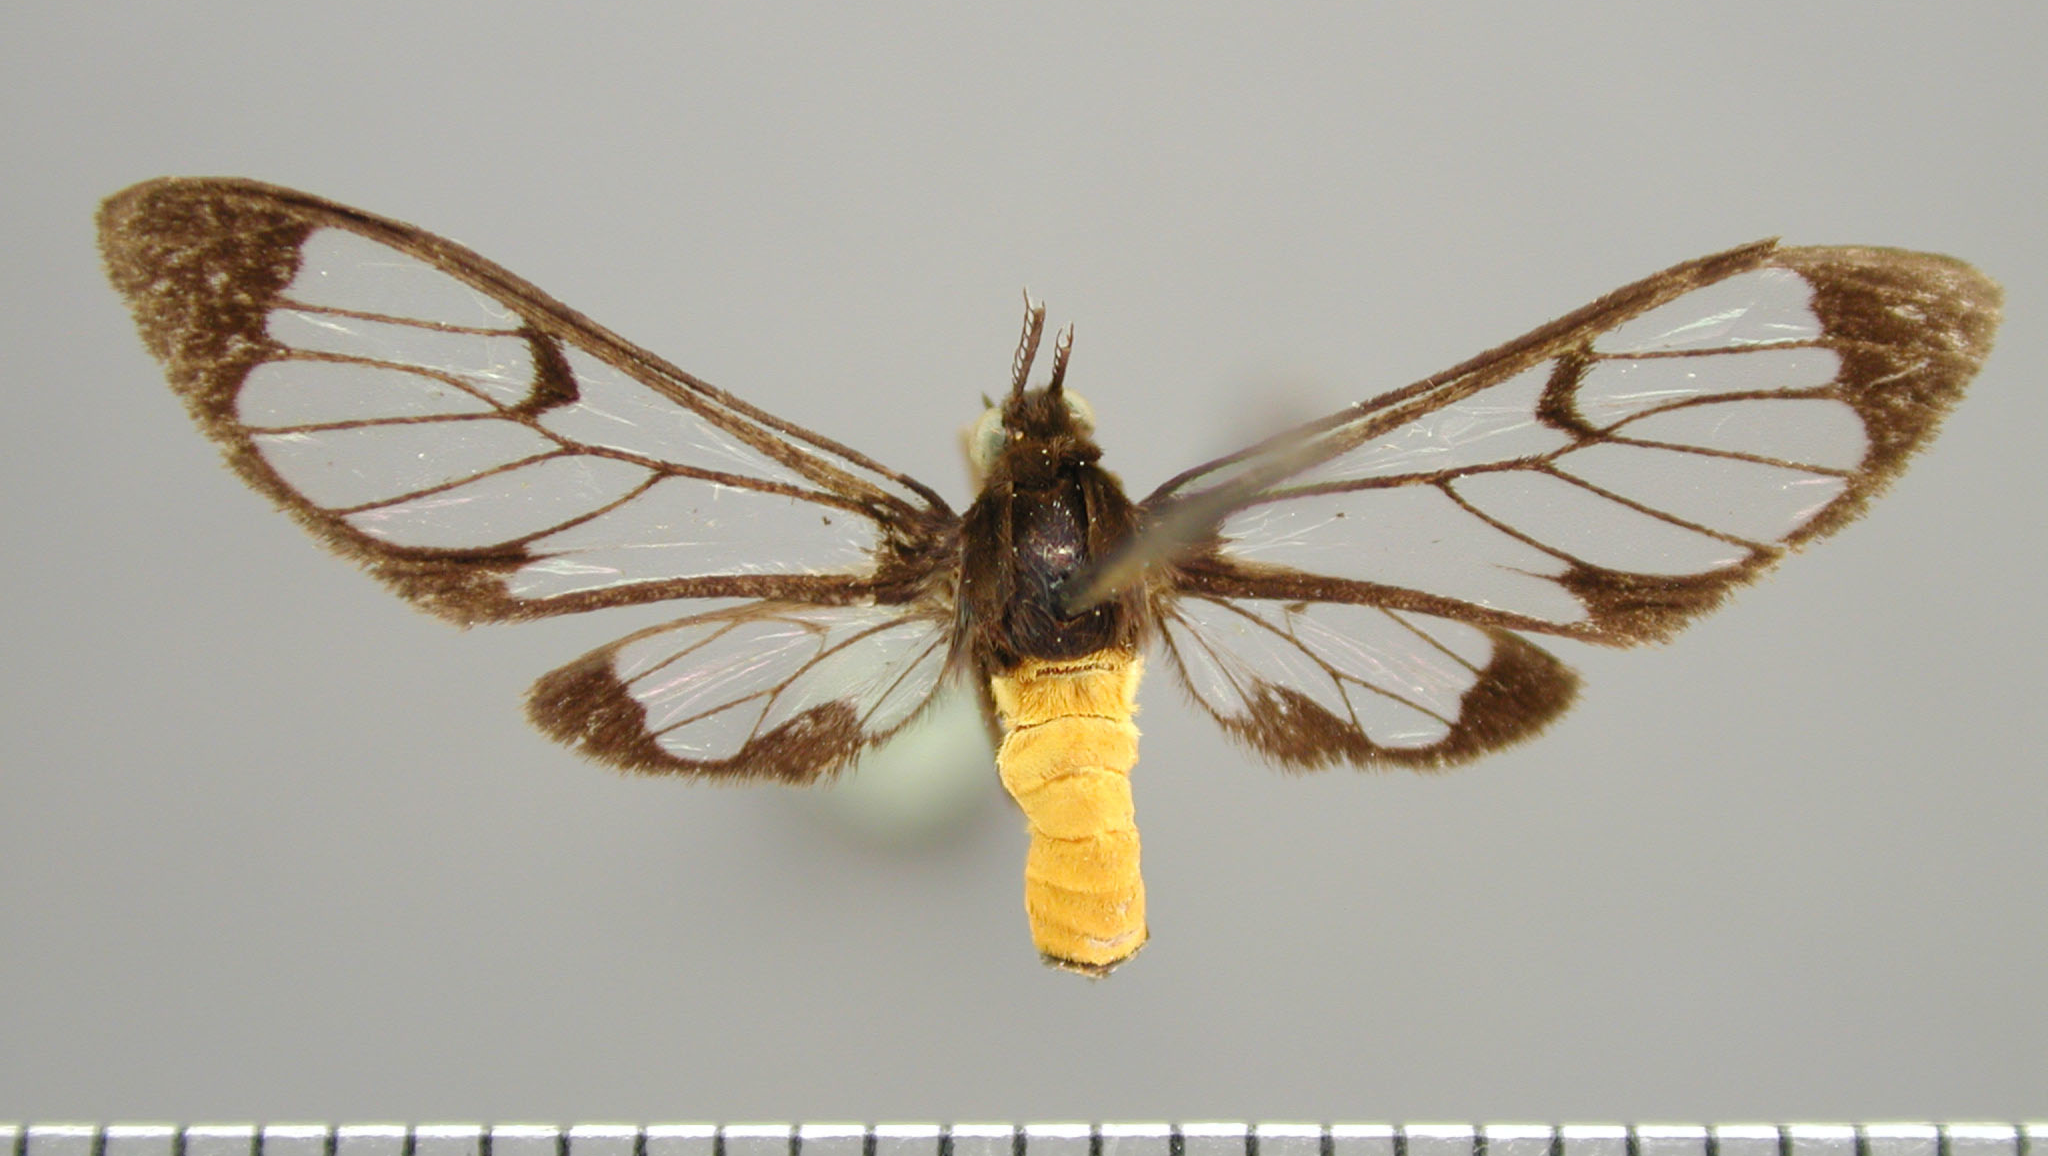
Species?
Cosmosoma hercynacula
